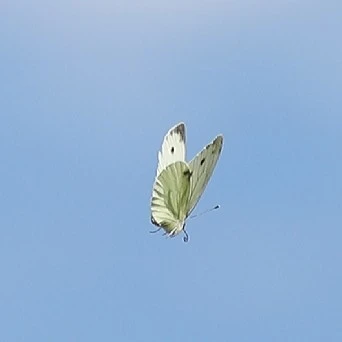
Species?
Pieris napi
